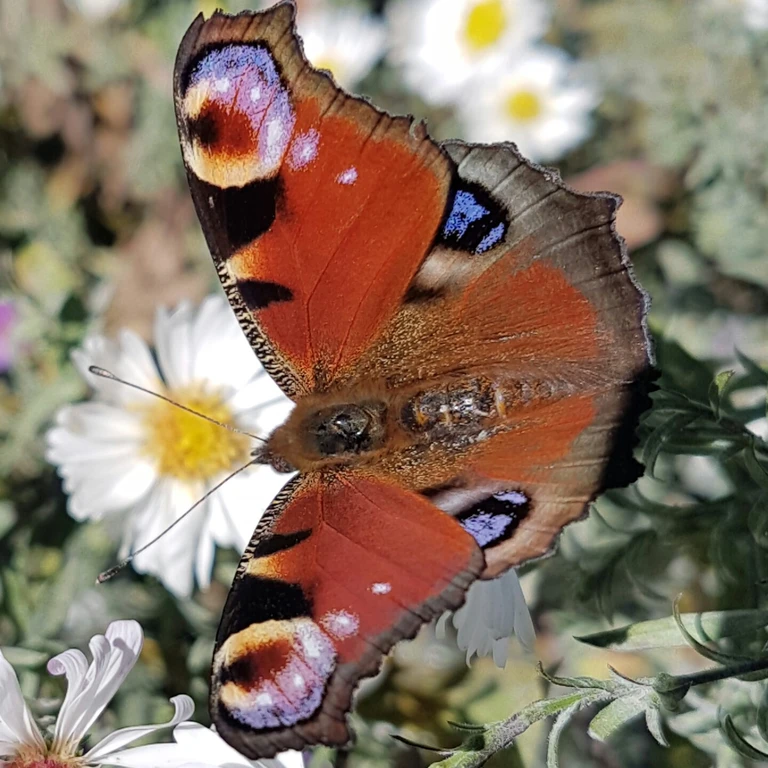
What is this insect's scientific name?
Aglais io
